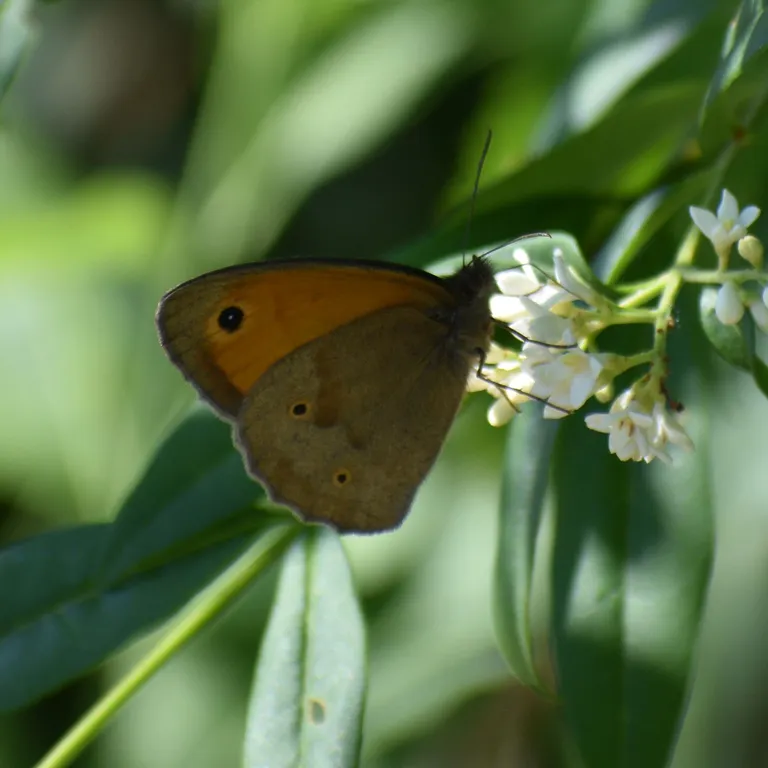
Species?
Maniola jurtina
